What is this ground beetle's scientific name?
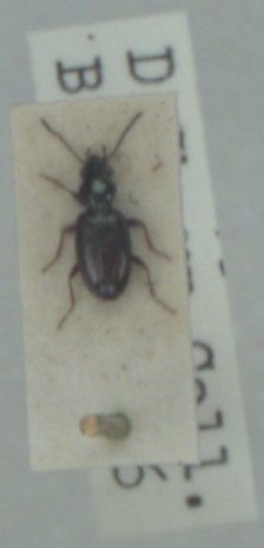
Bembidion normannum
